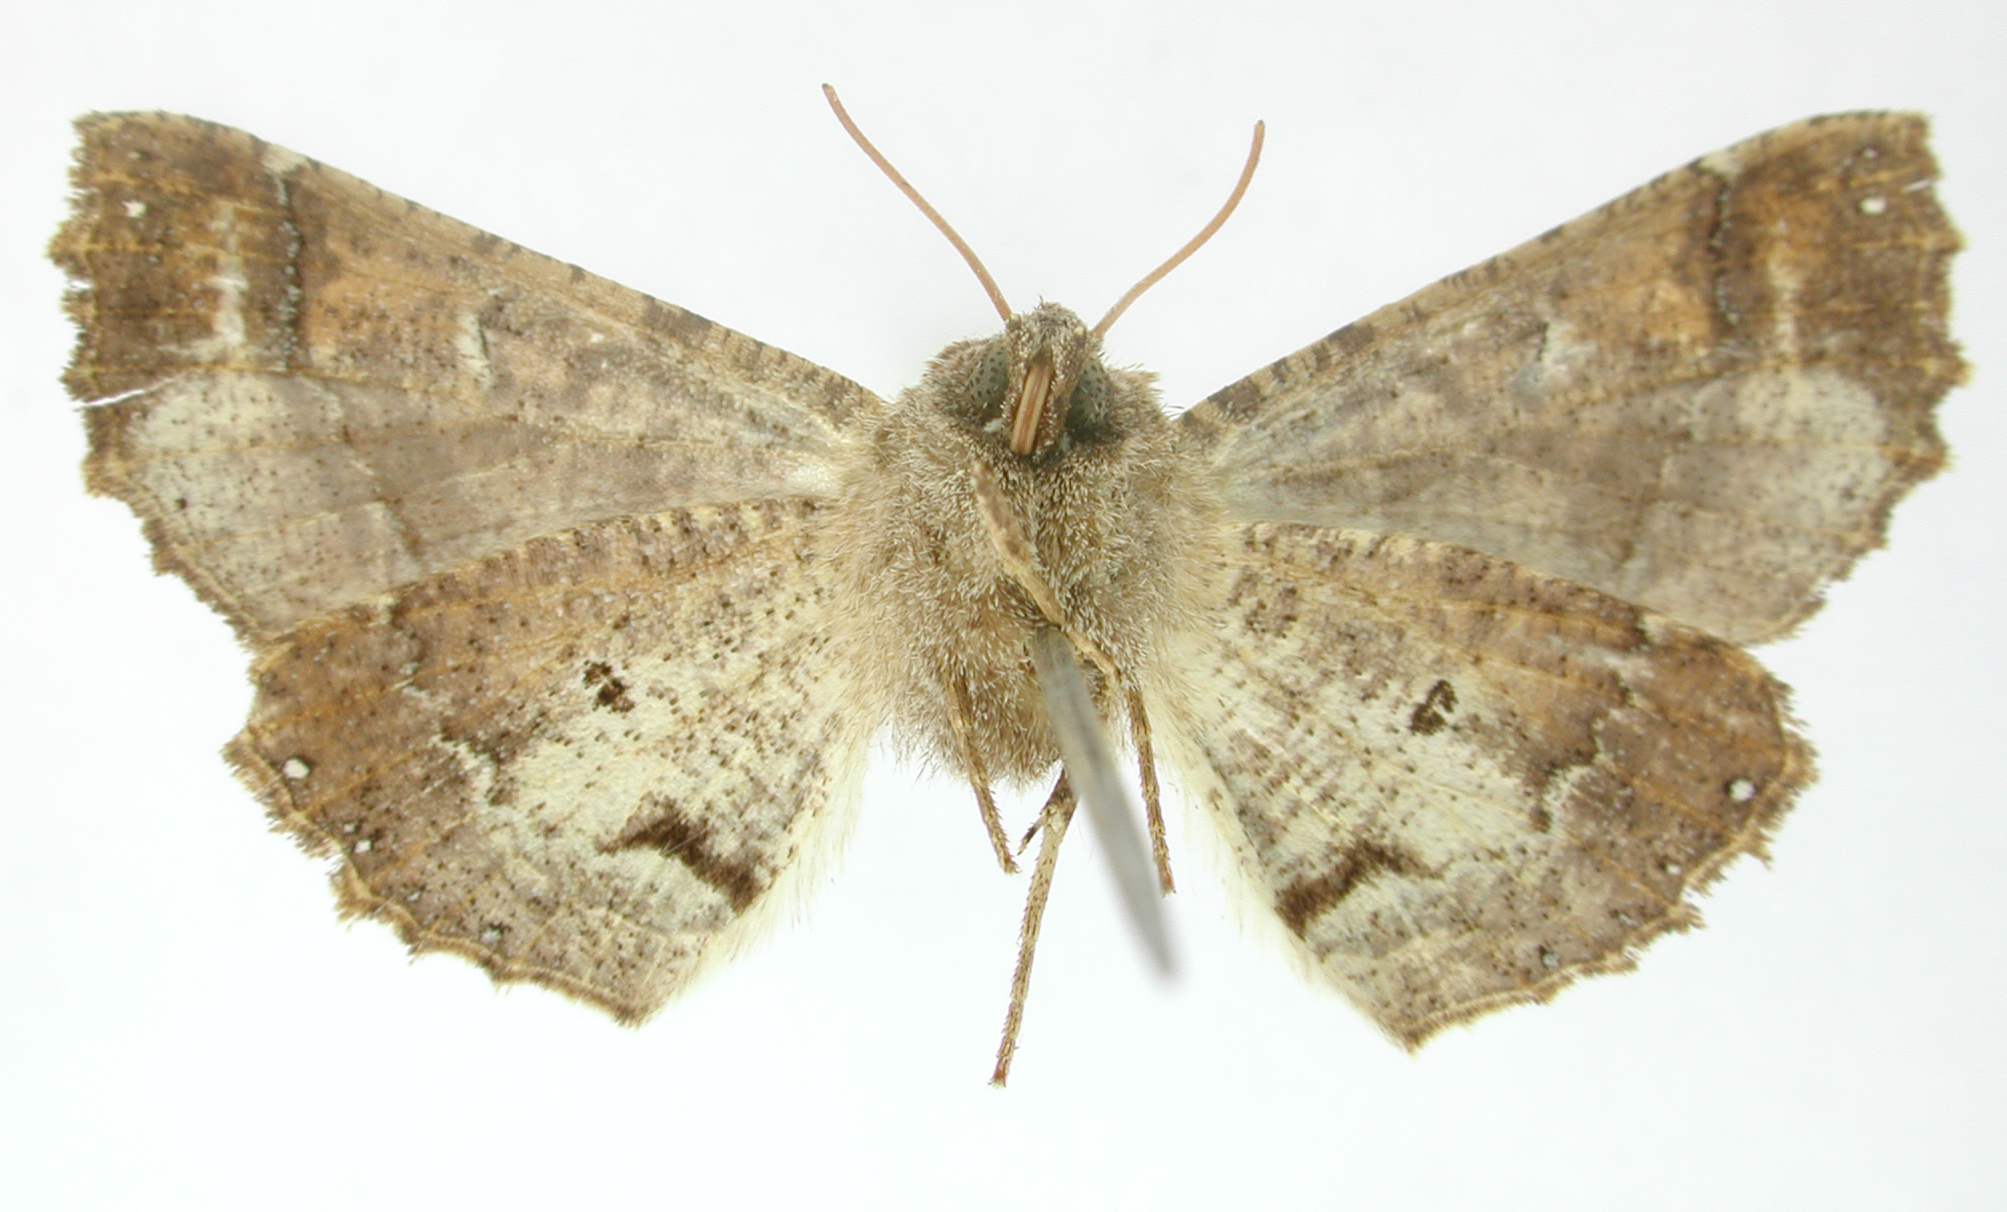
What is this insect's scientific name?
Azelina barbarata
